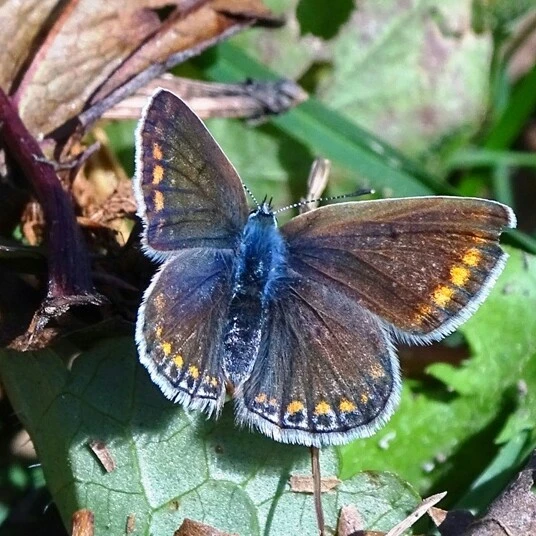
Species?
Polyommatus icarus
